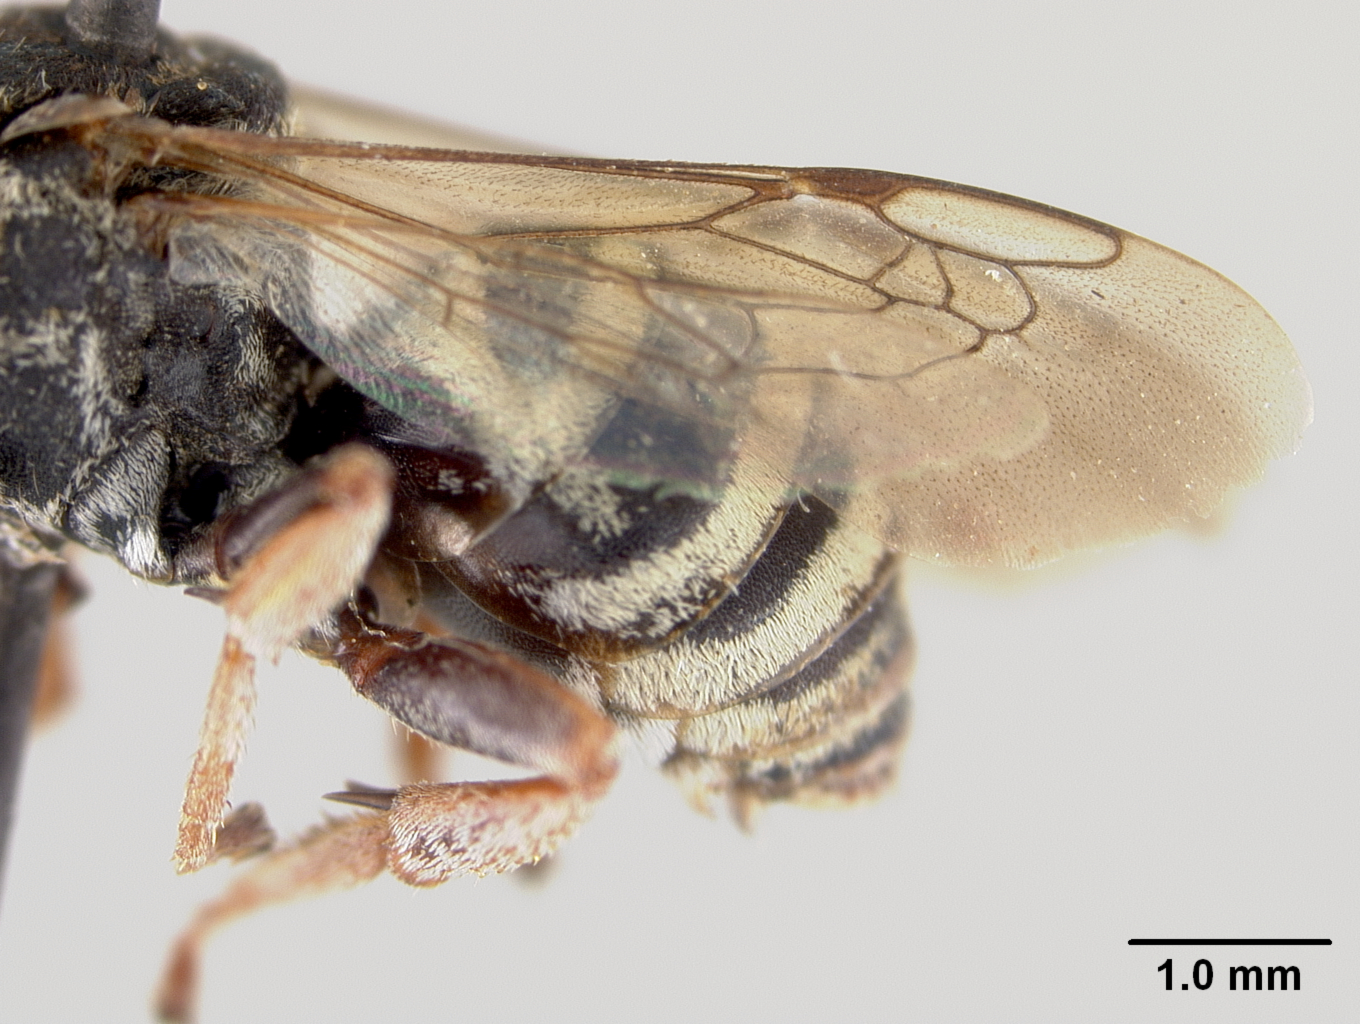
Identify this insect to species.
Epeolus oswegoensis
